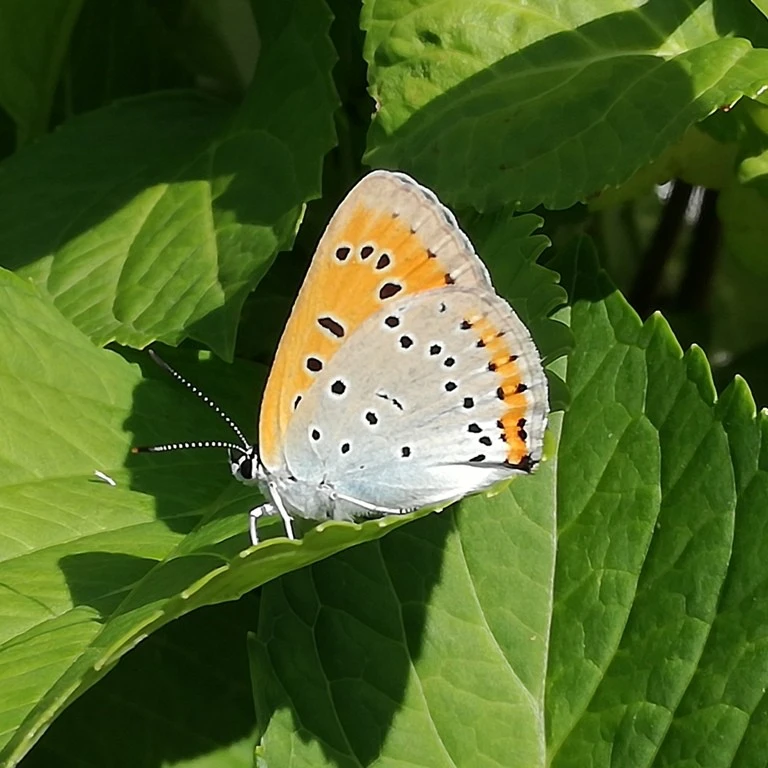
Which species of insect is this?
Lycaena dispar
